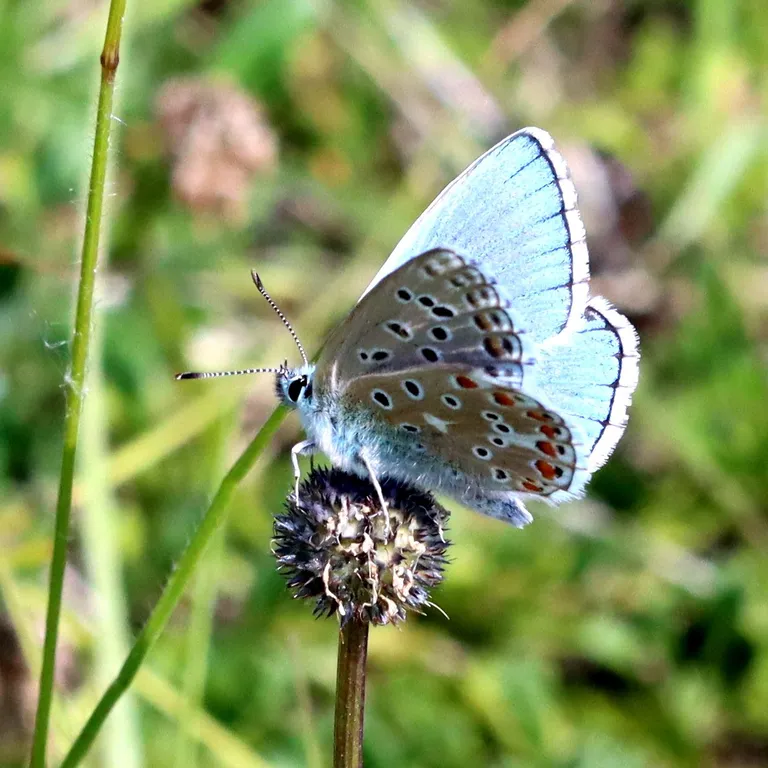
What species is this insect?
Lysandra bellargus
